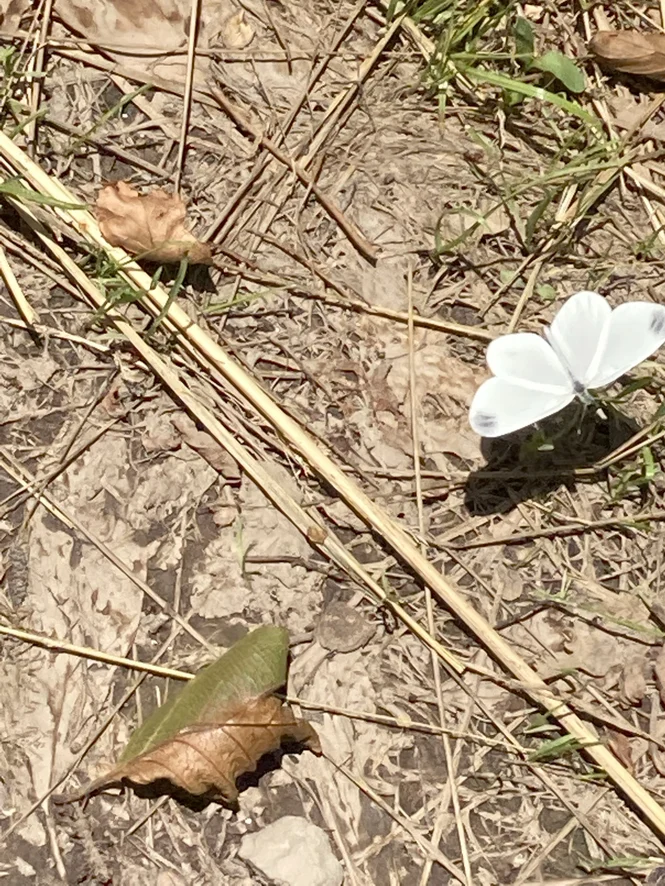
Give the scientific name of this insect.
Leptidea sinapis/juvernica
